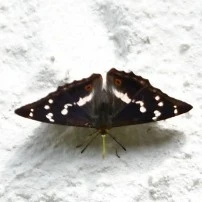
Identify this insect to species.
Apatura iris
